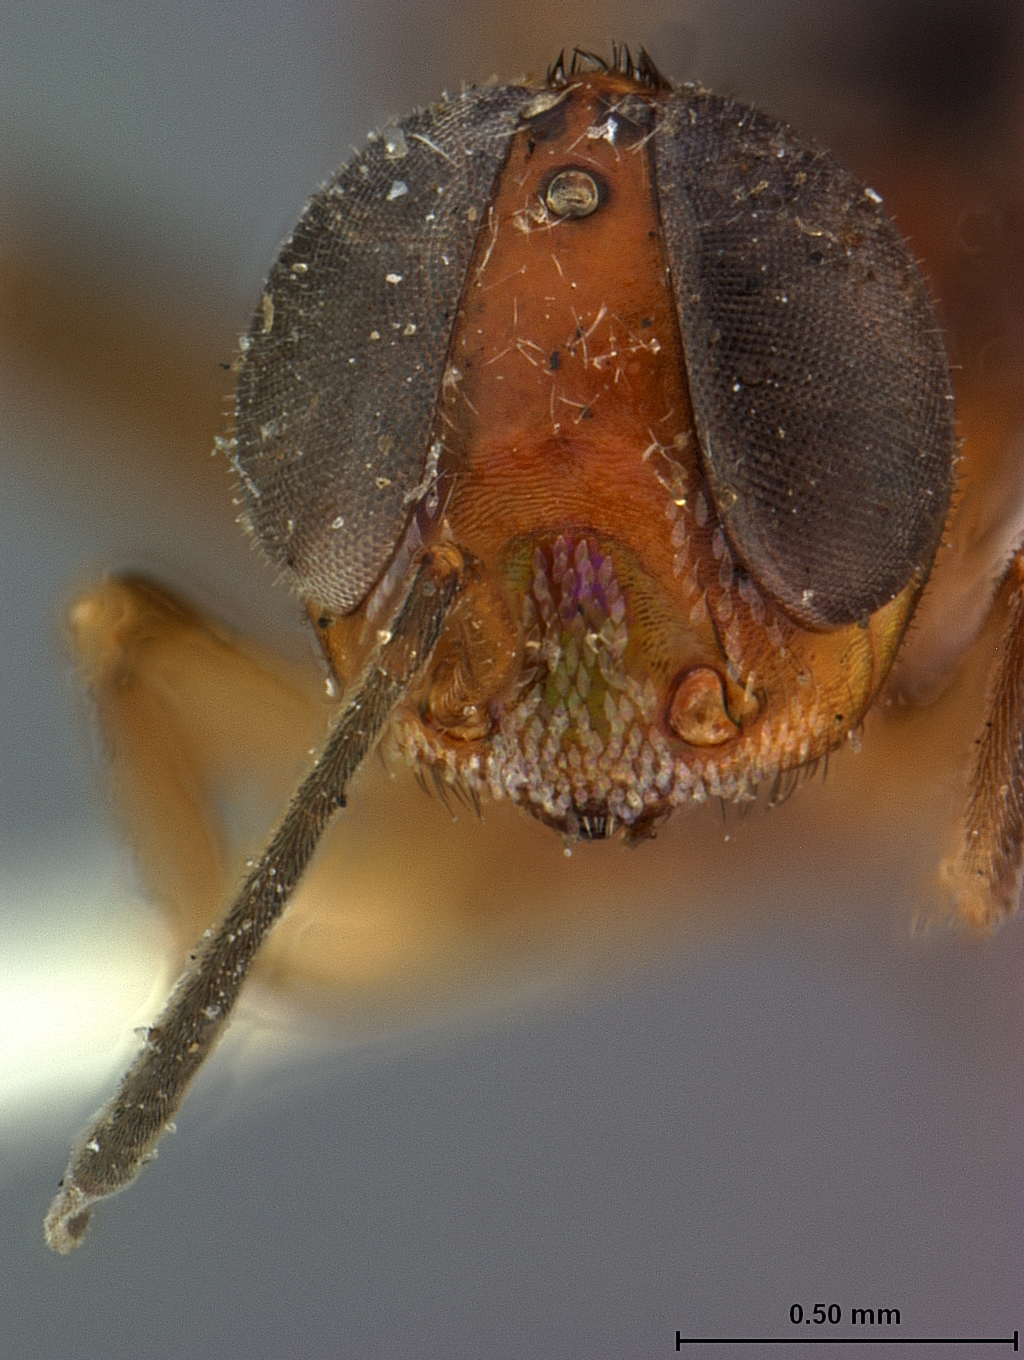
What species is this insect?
Tineobius citri
